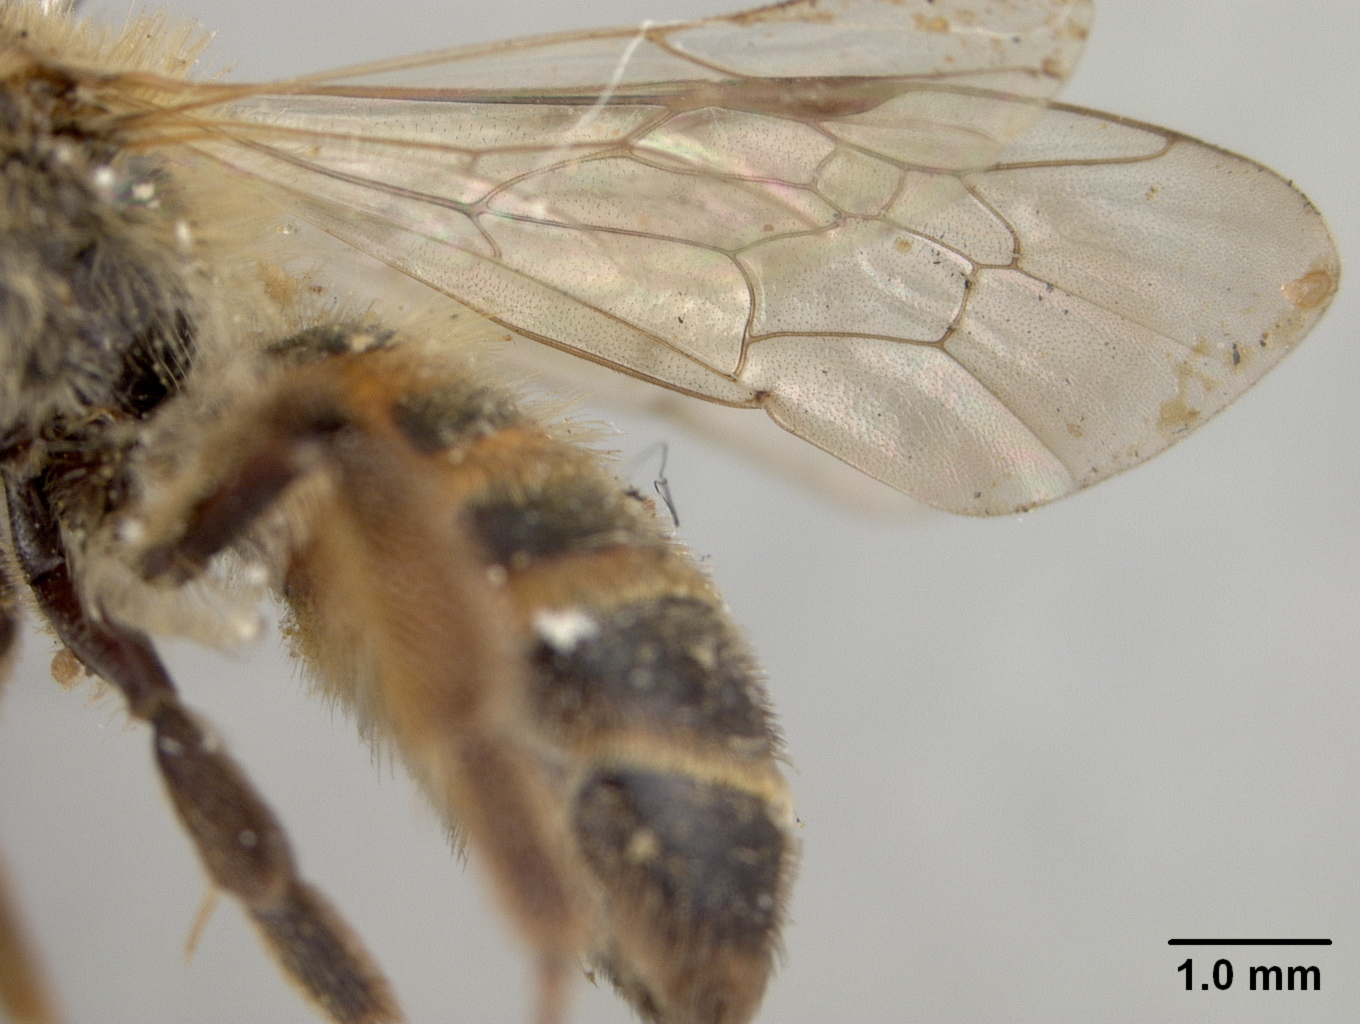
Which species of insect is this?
Andrena murreensis
